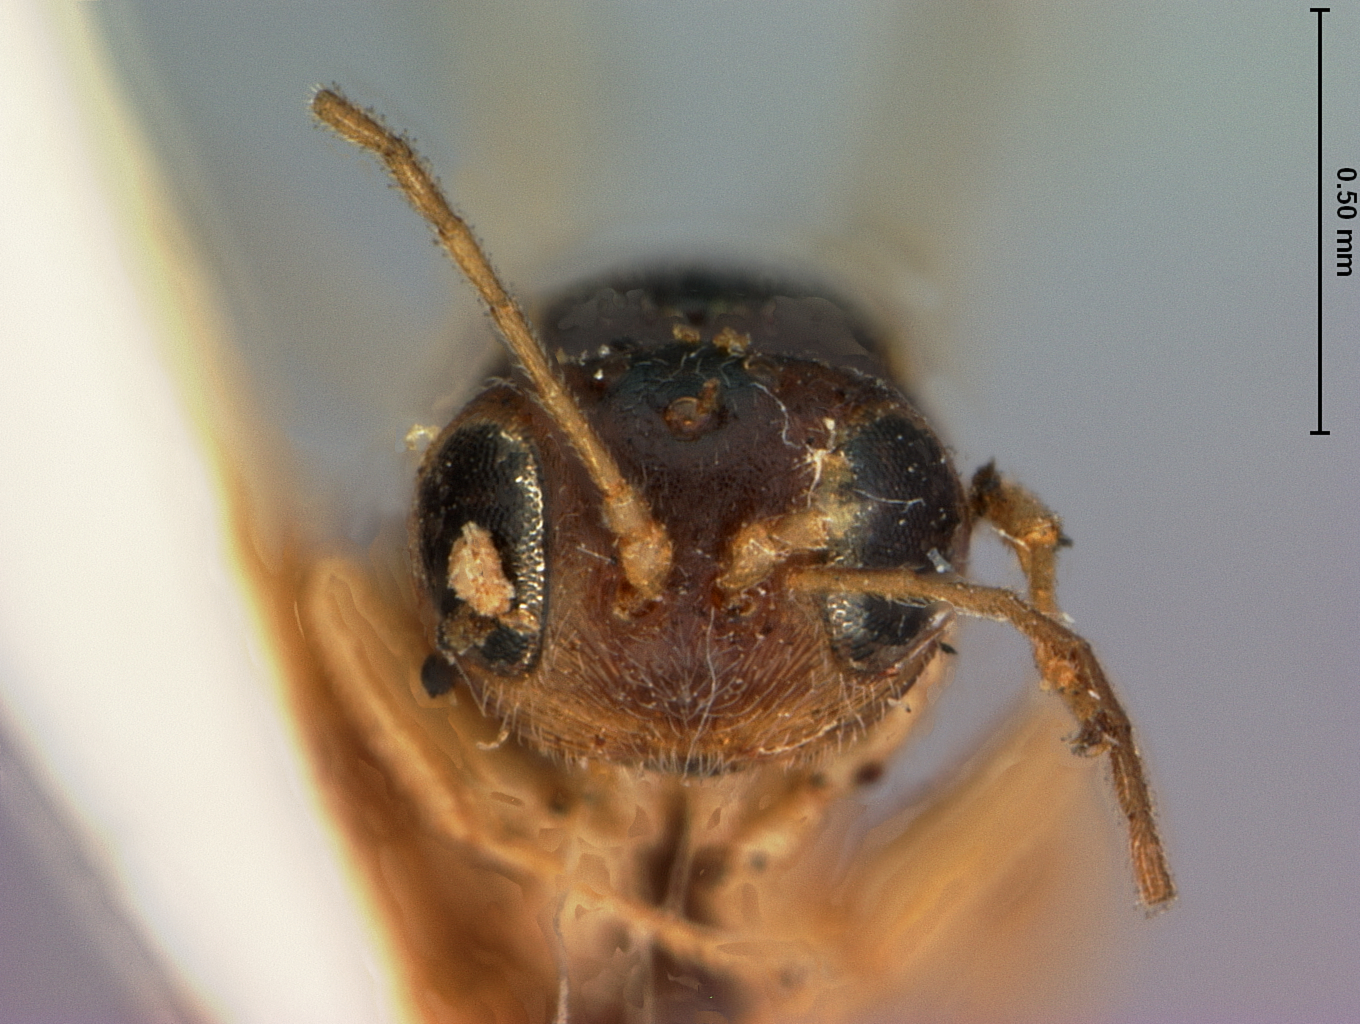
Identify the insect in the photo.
Ceroptres succinipedis
